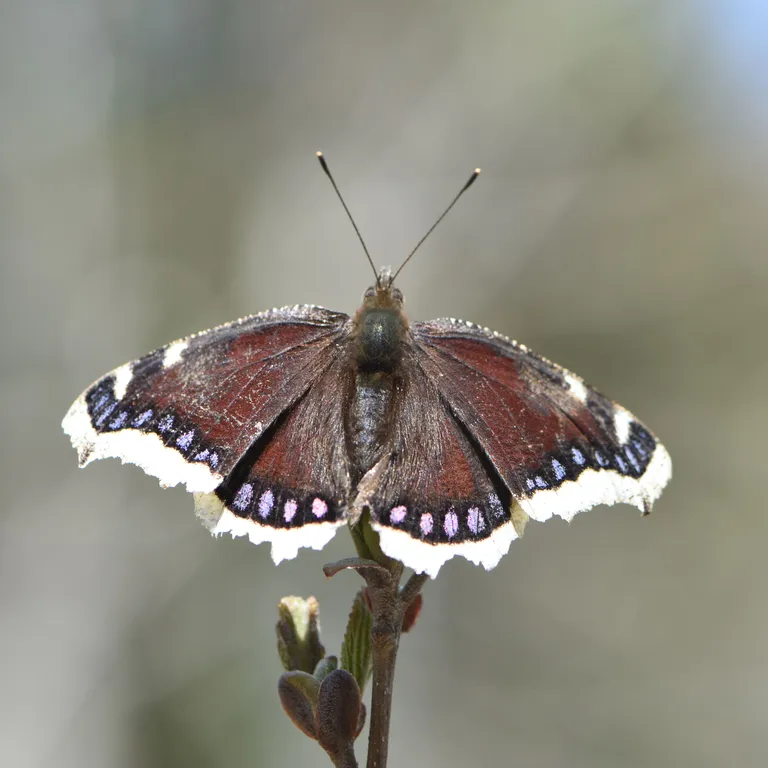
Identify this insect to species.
Nymphalis antiopa
